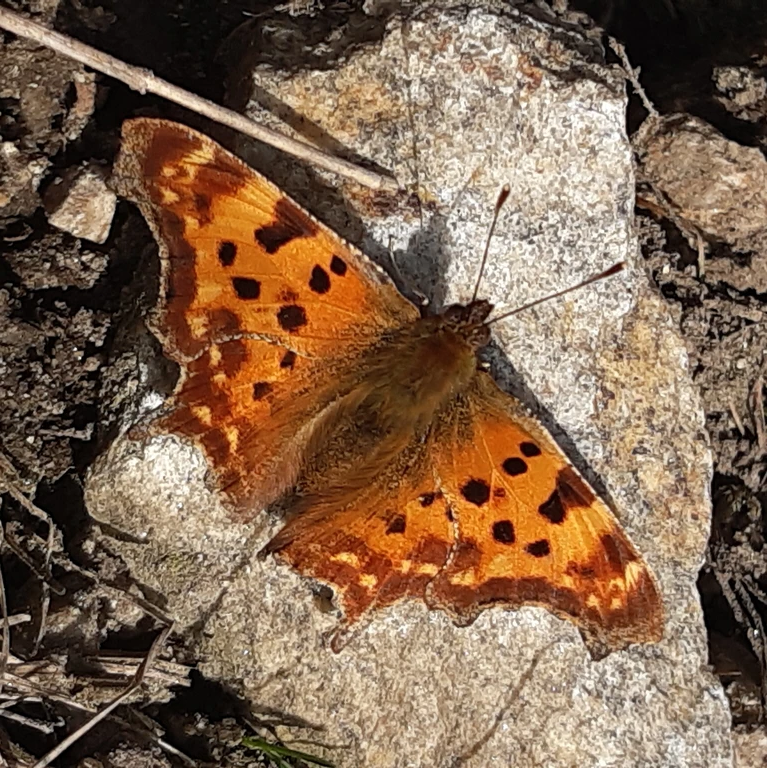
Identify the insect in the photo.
Polygonia c-album
